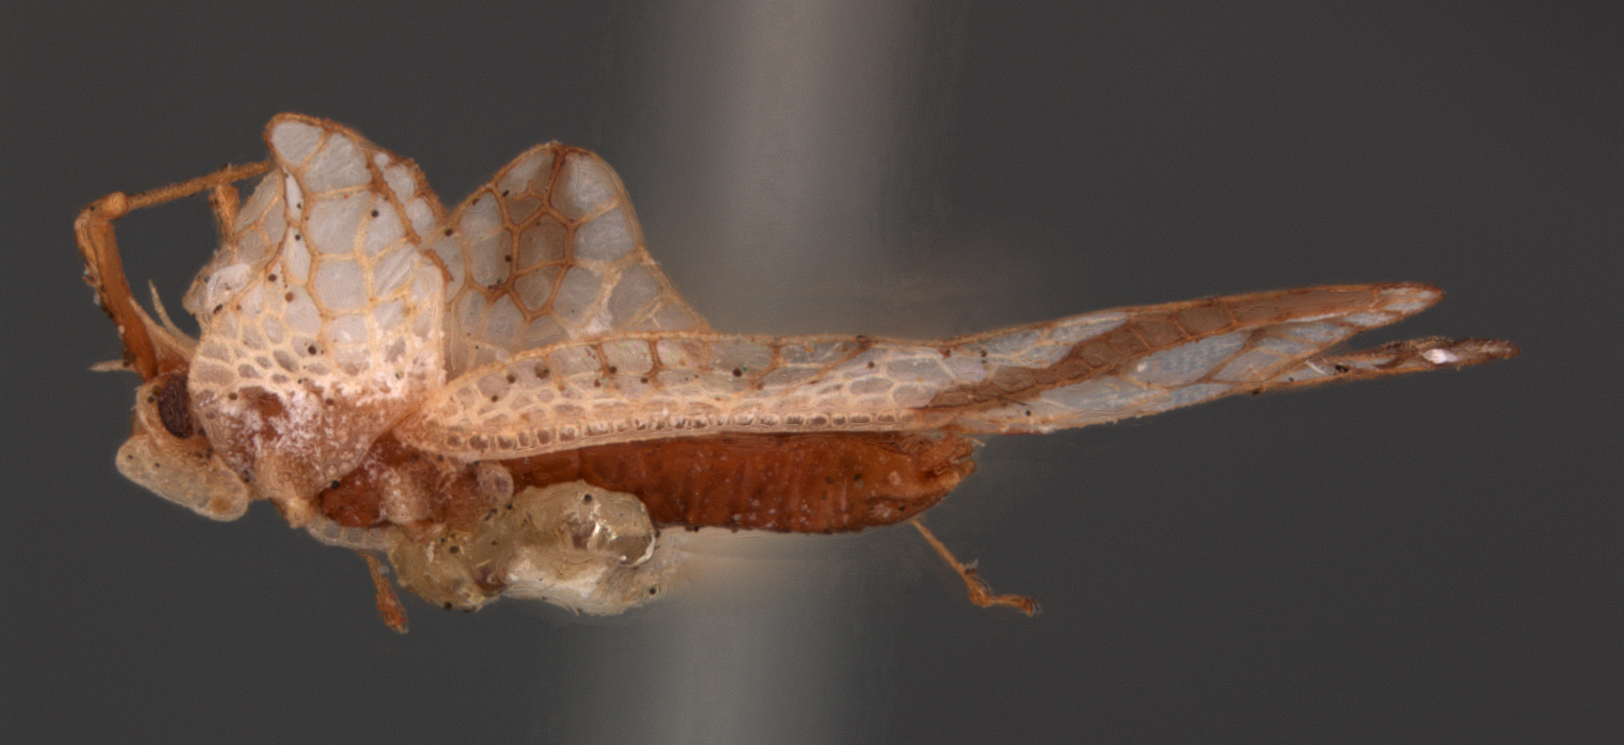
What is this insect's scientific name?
Leptostyla mcelfreshi
